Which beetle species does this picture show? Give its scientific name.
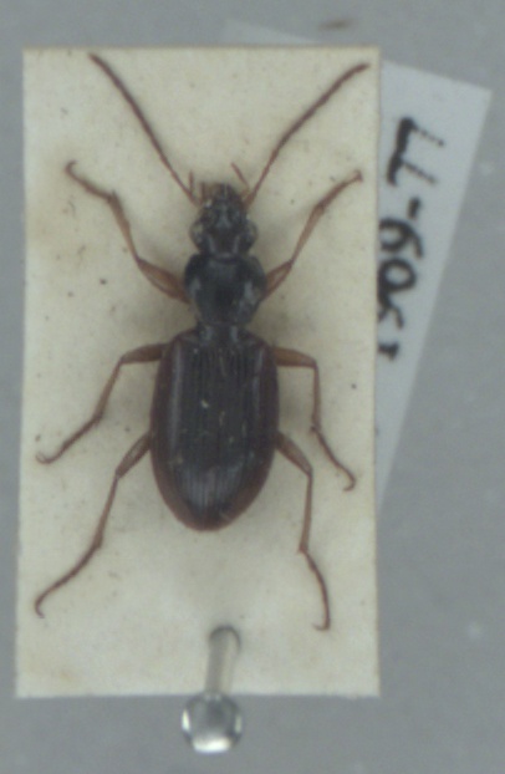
Paranchus albipes
